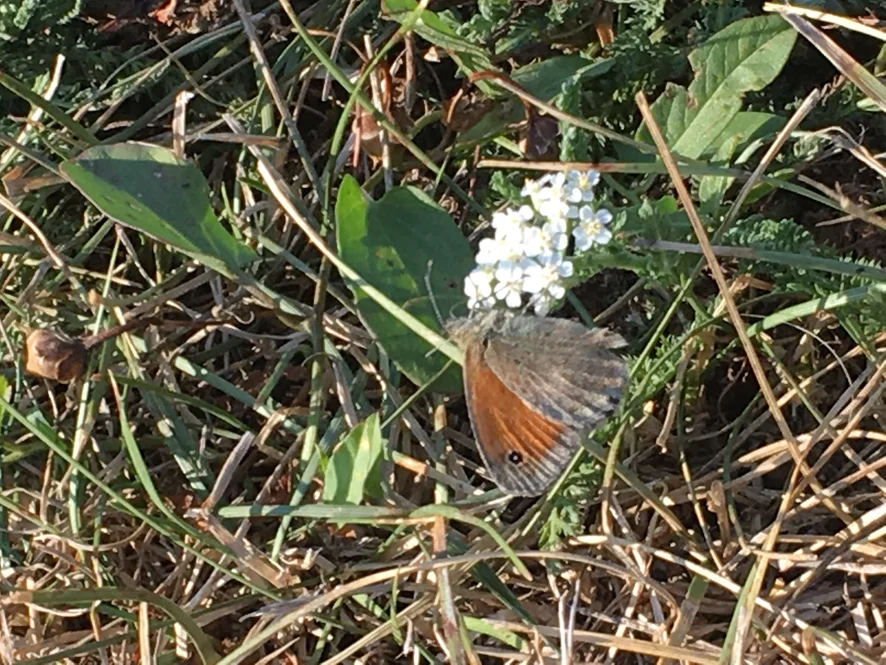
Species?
Coenonympha pamphilus
